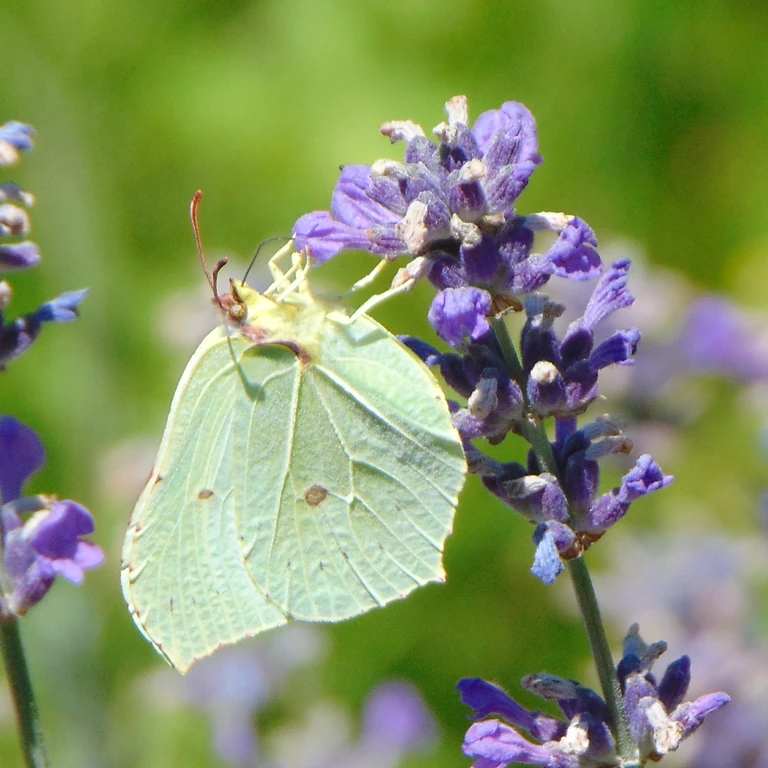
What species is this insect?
Gonepteryx rhamni
